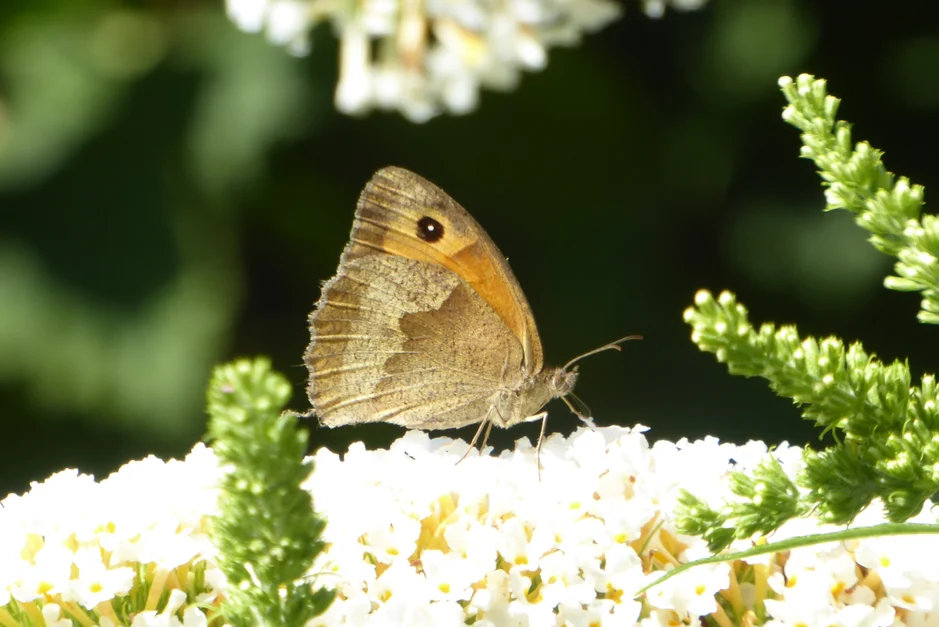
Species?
Maniola jurtina
